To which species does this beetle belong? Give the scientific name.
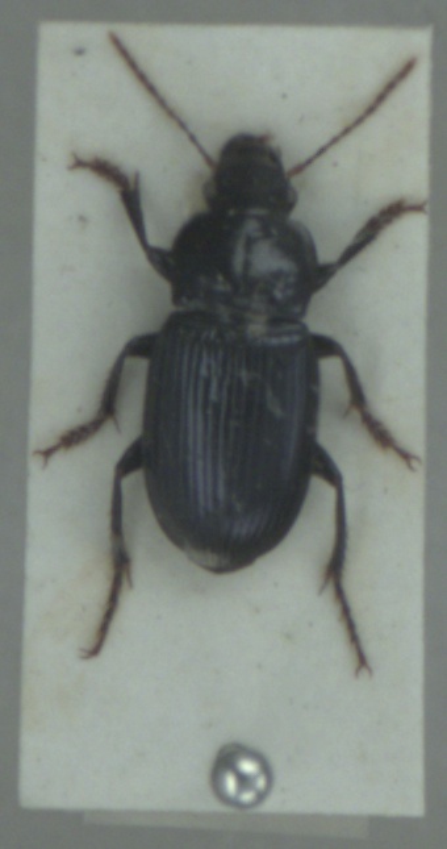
Harpalus rufipalpis
